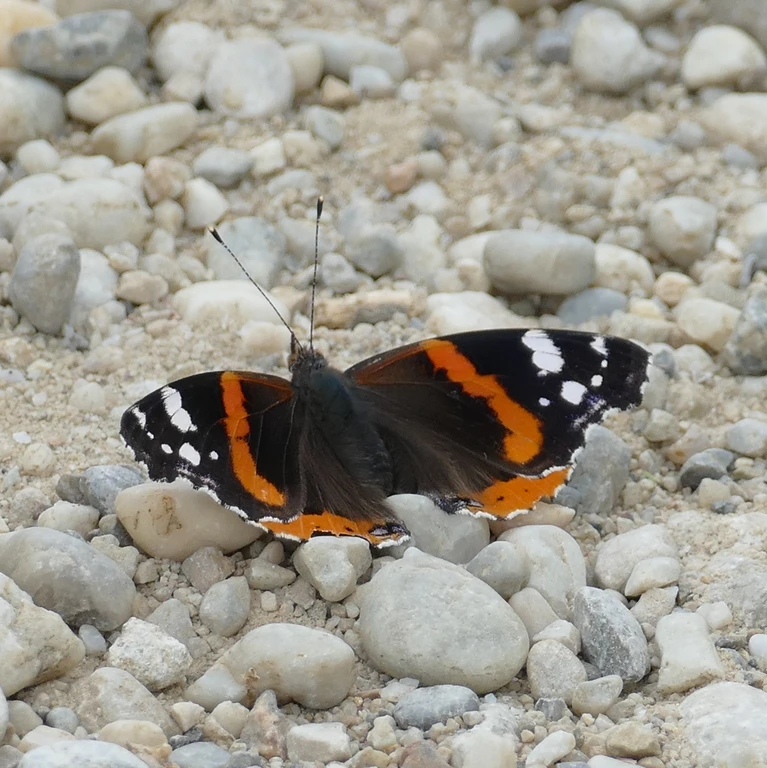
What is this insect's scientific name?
Vanessa atalanta
